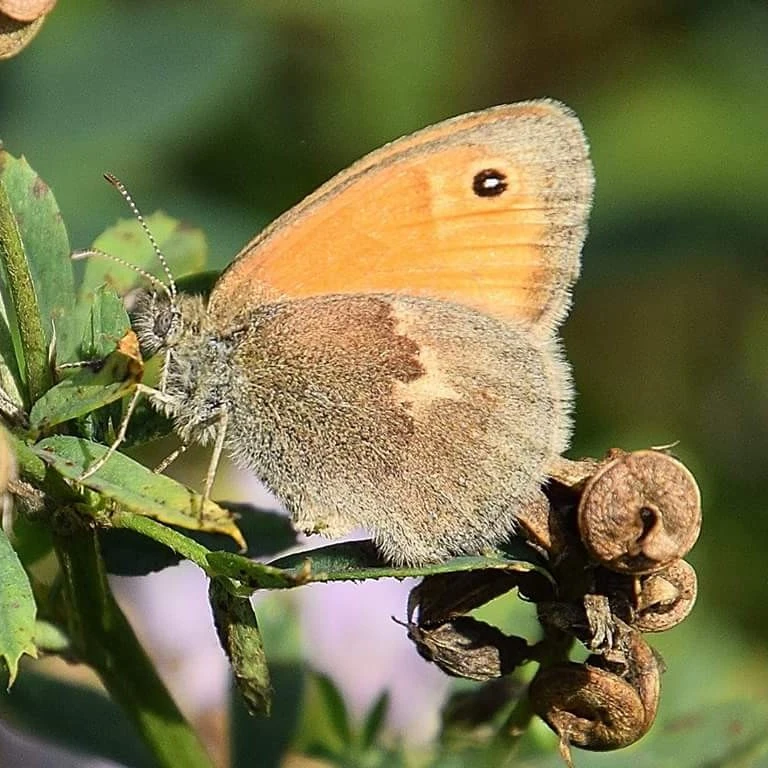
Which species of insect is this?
Coenonympha pamphilus
